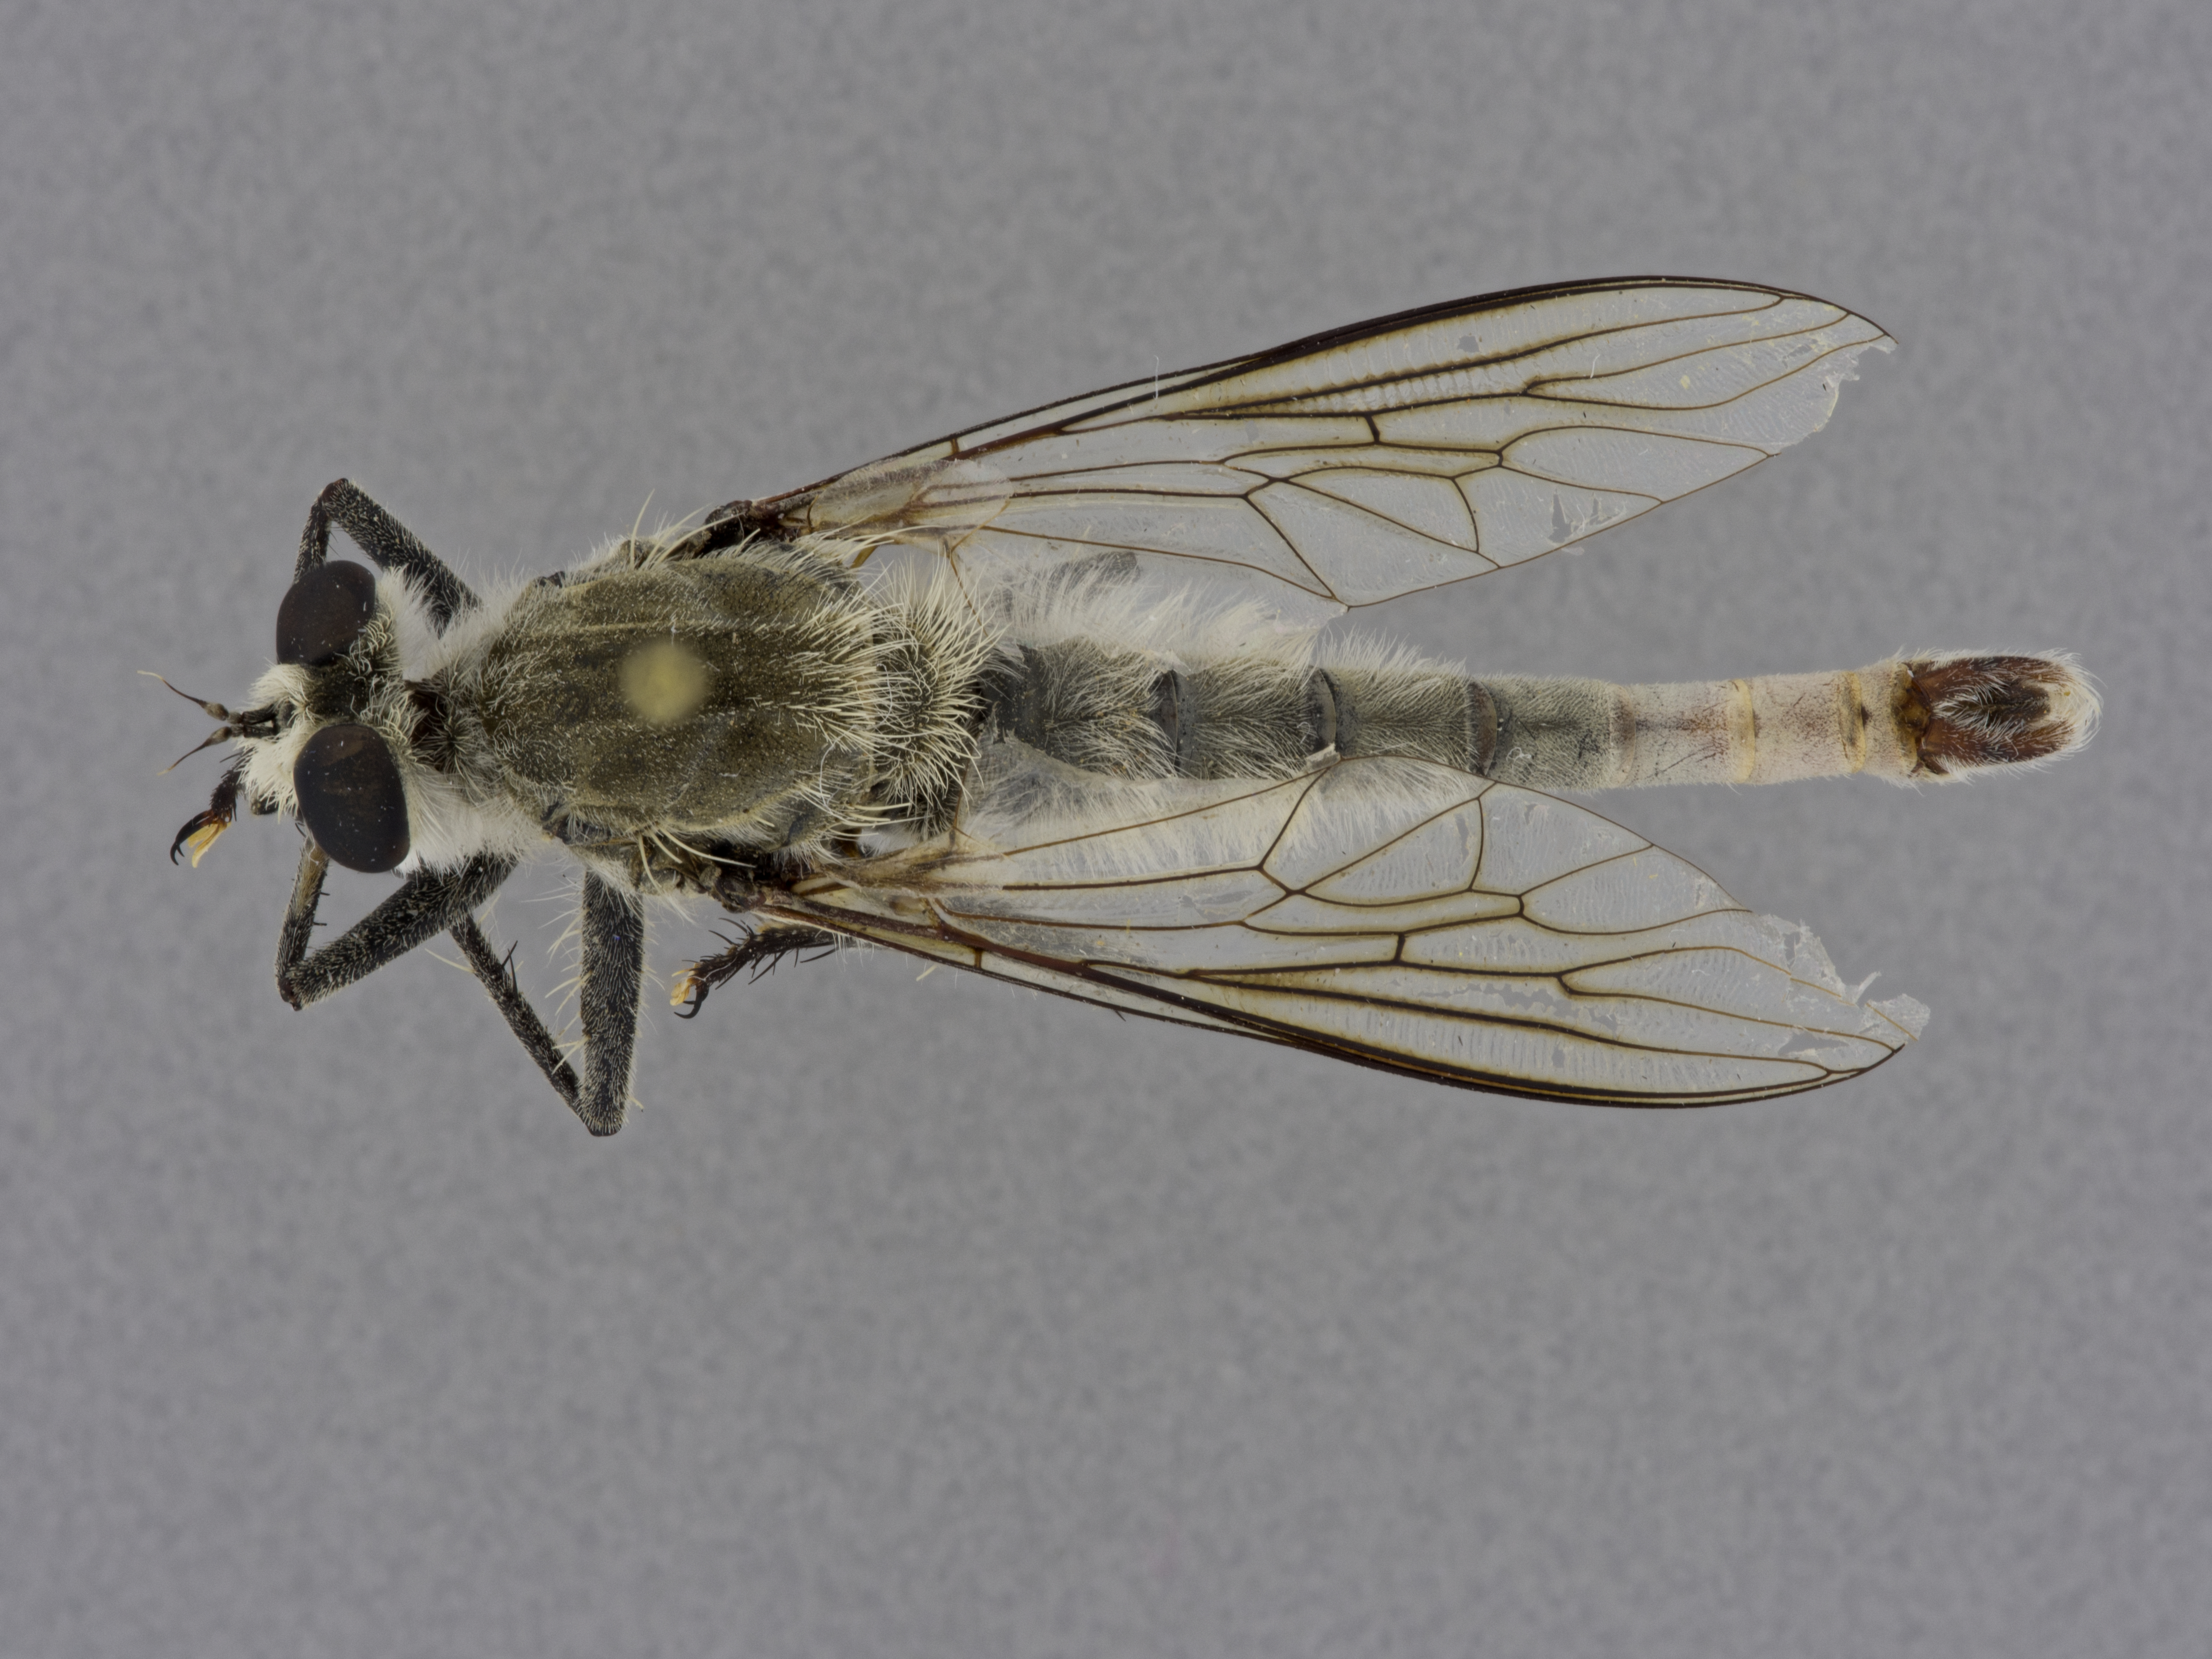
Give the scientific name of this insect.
Proctacanthus coquillettii
